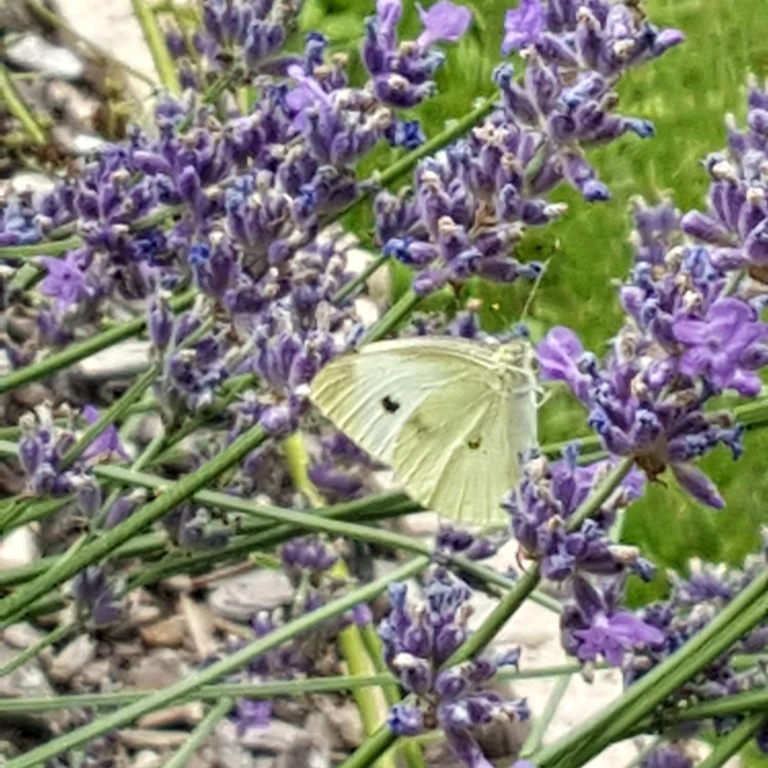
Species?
Pieris rapae
